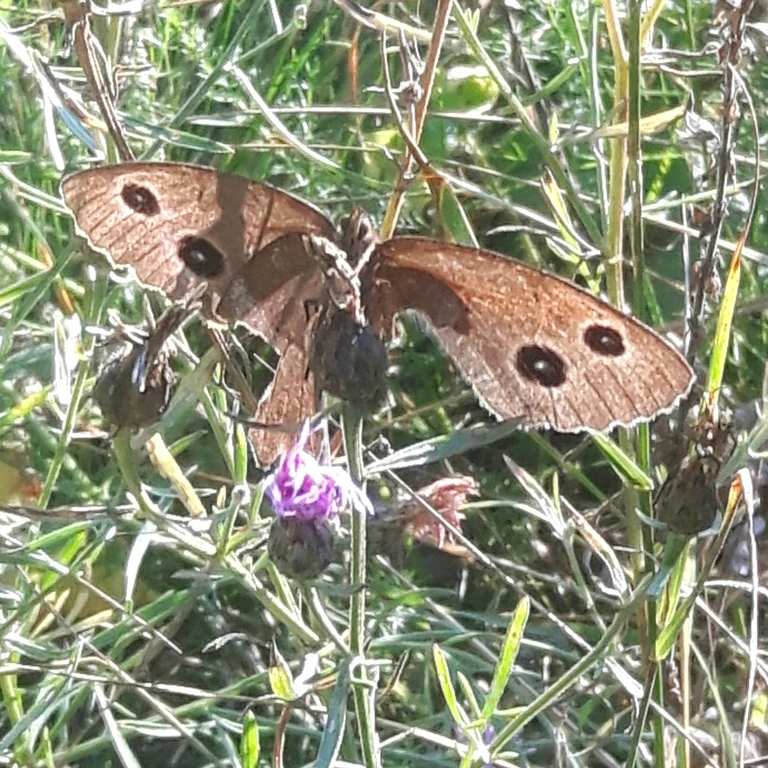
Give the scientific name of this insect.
Minois dryas
